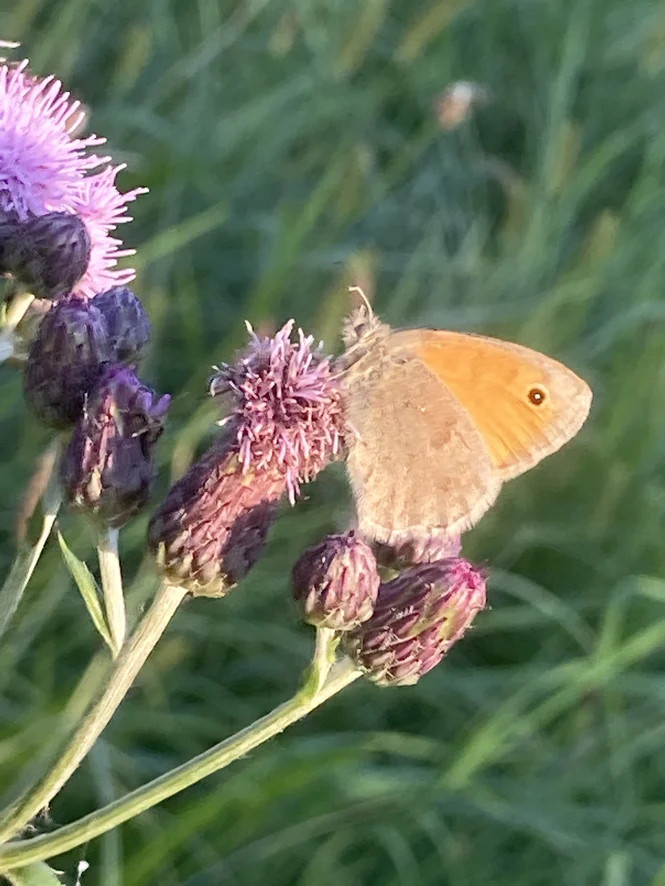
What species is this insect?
Coenonympha pamphilus
